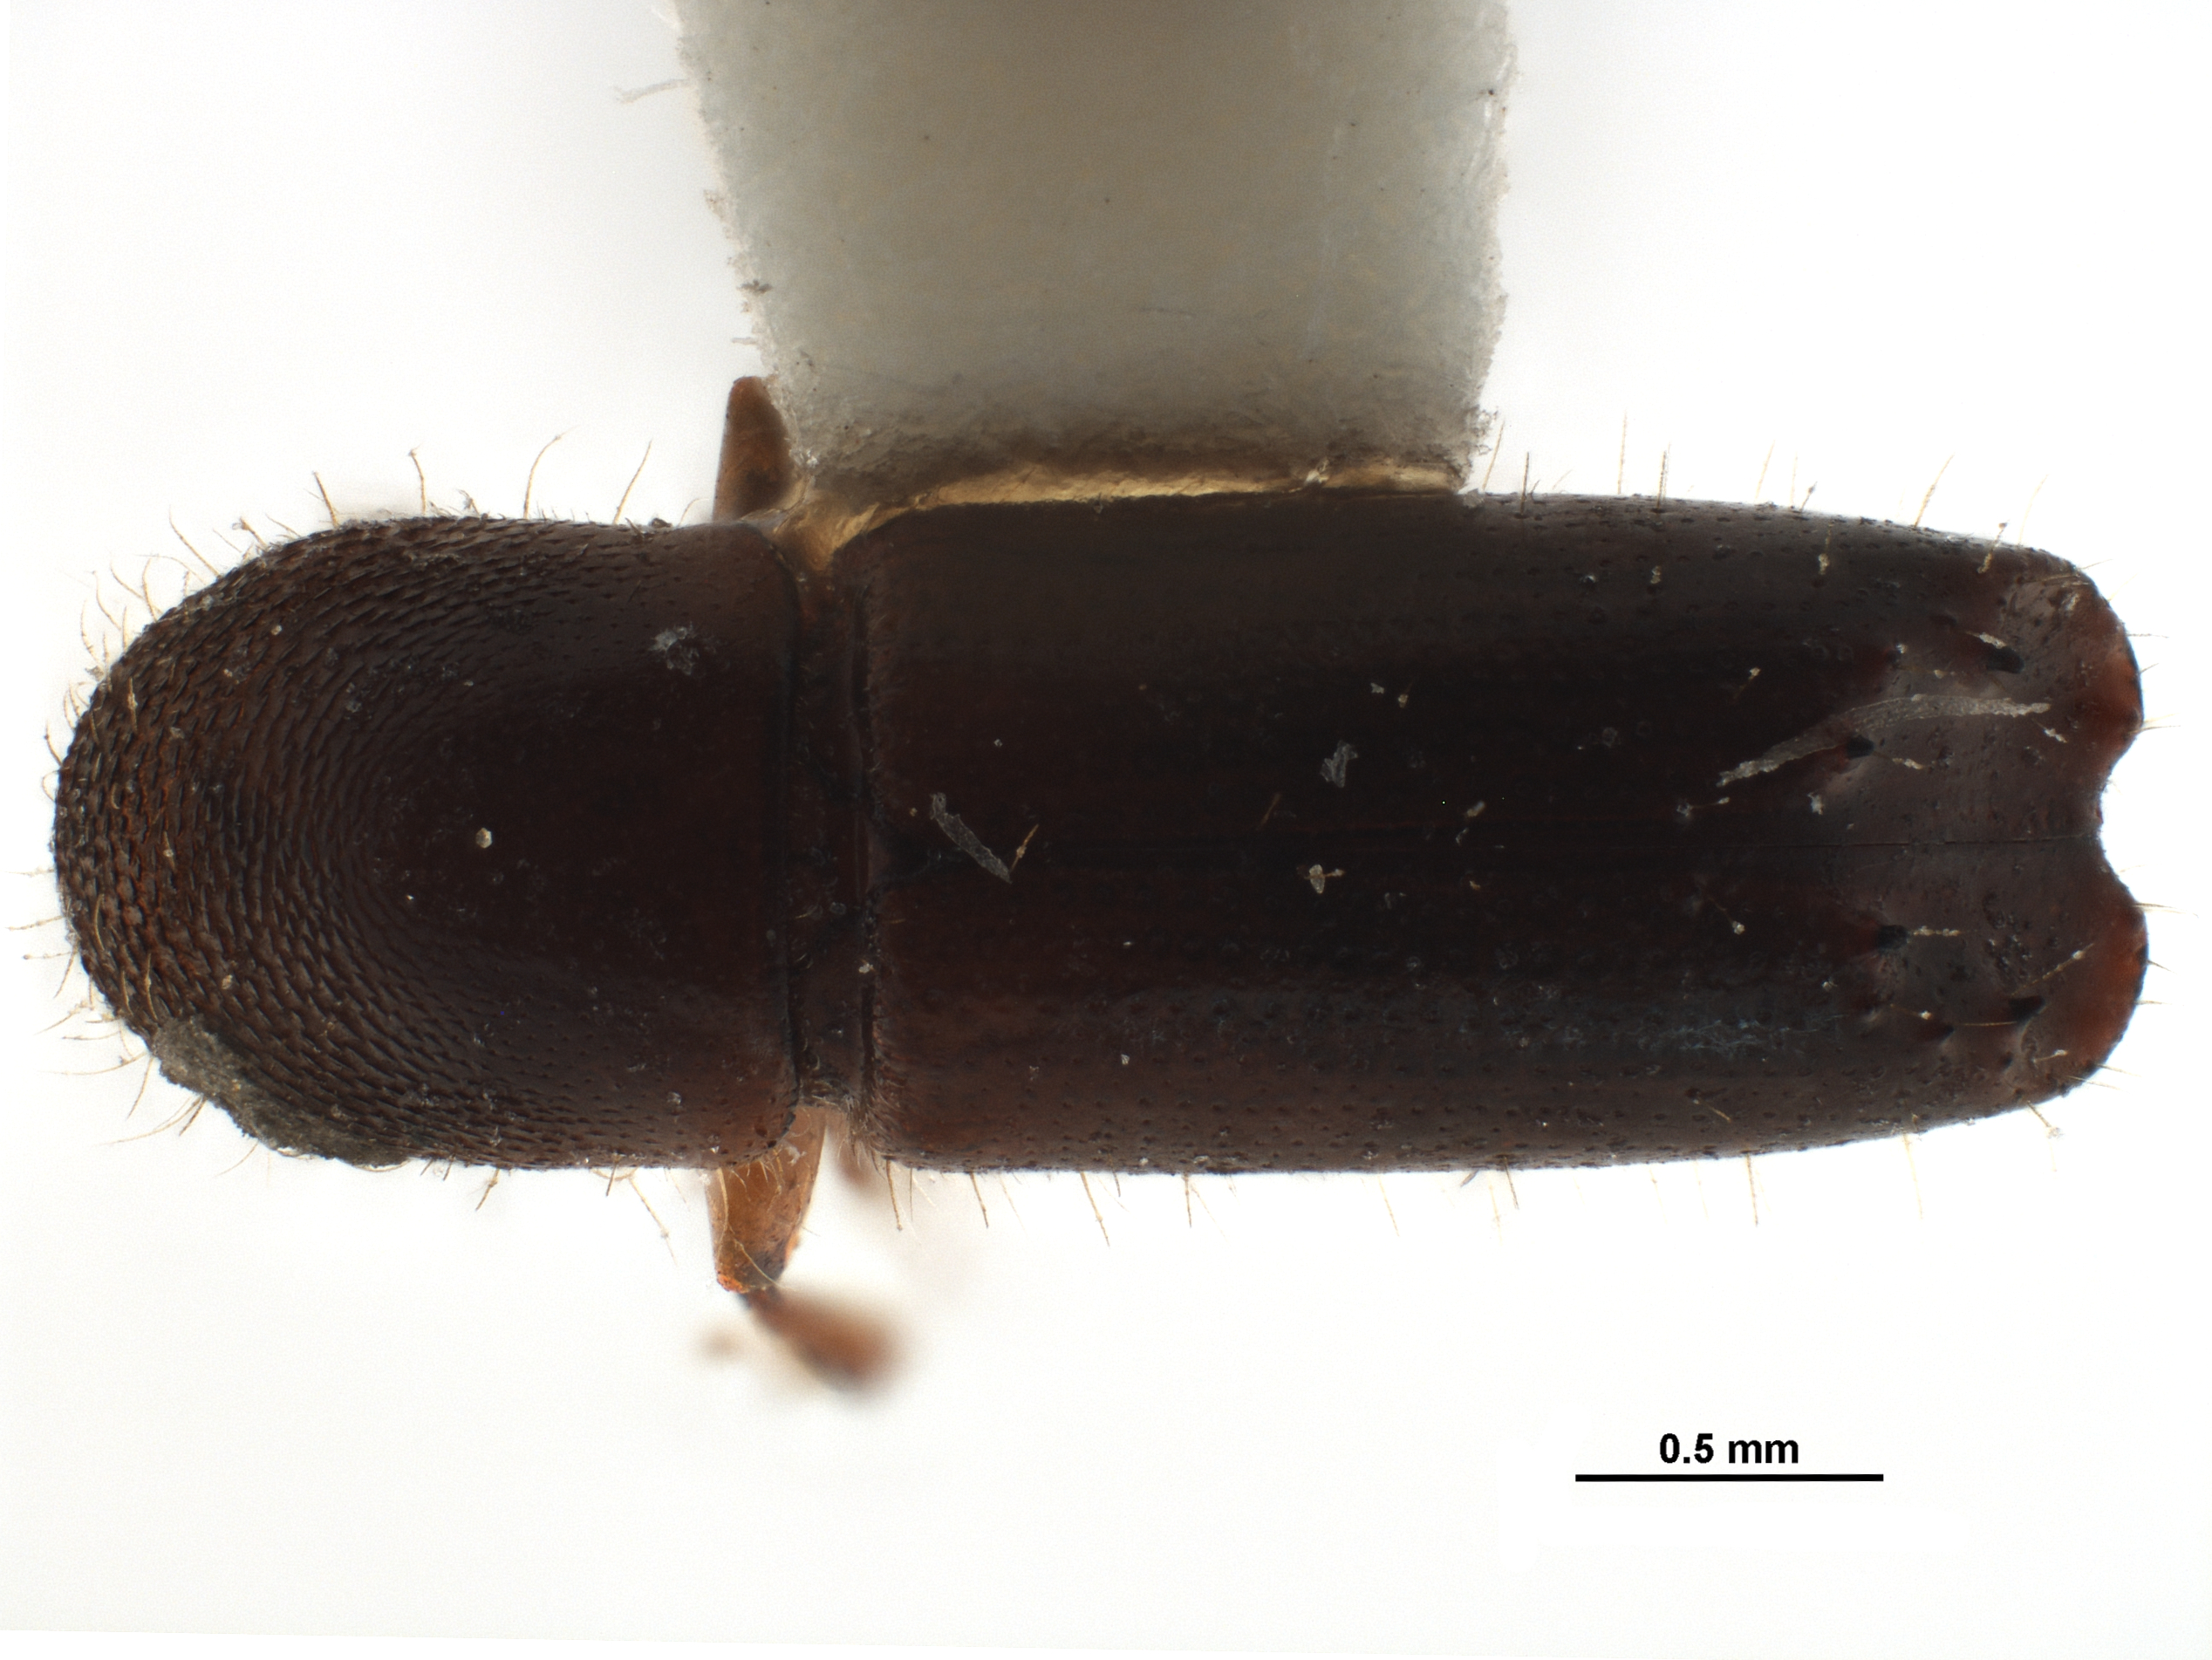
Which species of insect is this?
Xyleborus dentatus
